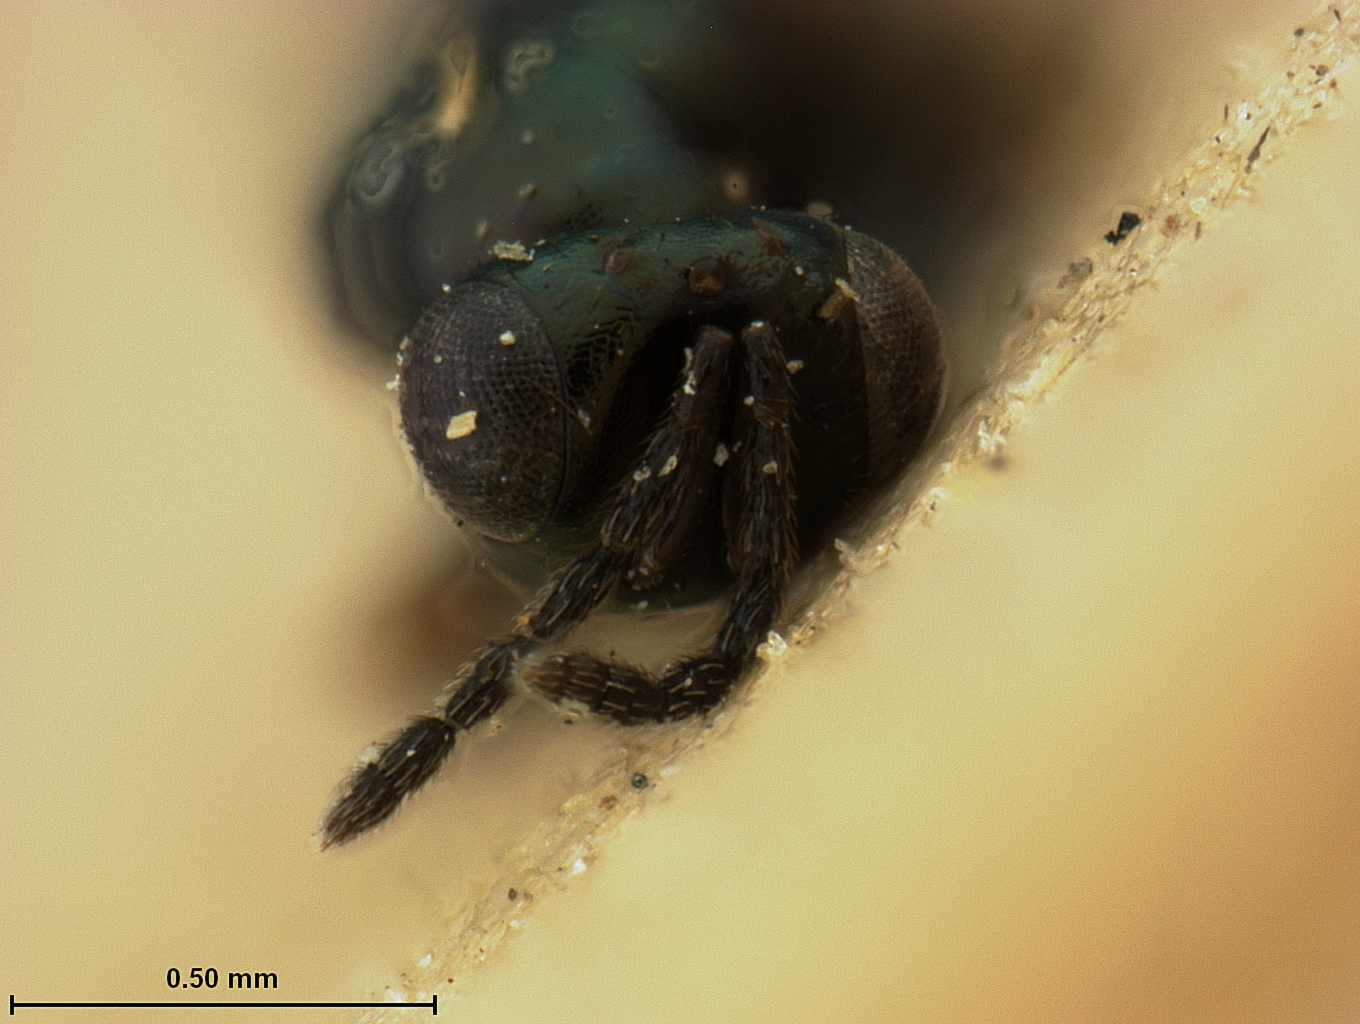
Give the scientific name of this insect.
Ophelinus mauiensis
